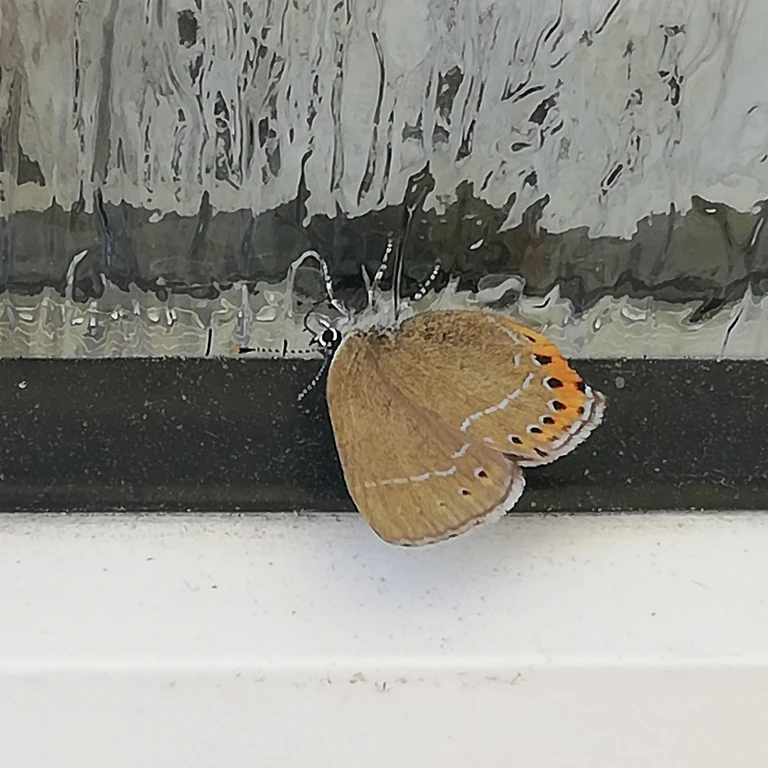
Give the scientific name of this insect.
Satyrium pruni (also Fixsenia pruni)
